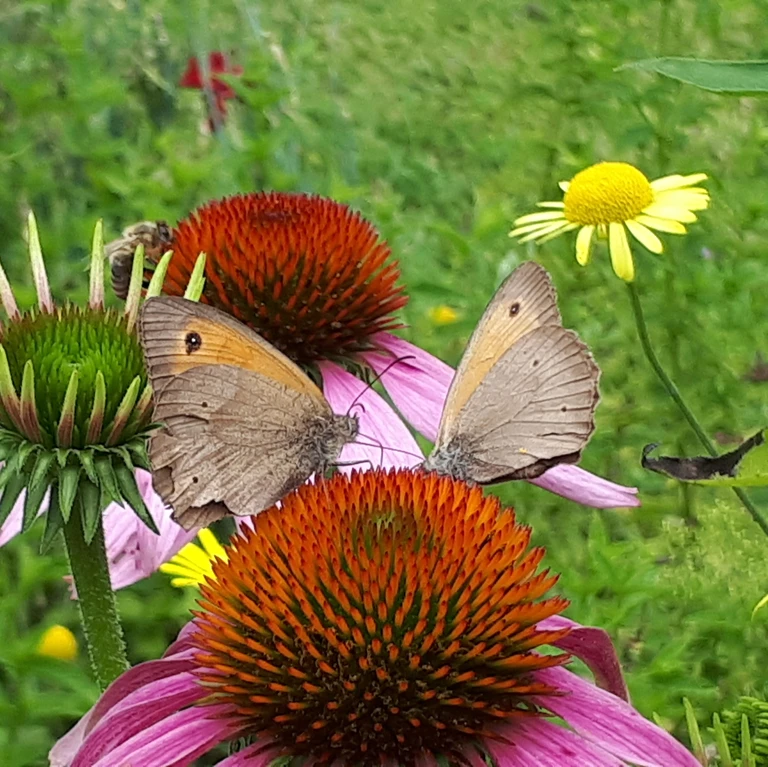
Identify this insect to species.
Maniola jurtina
